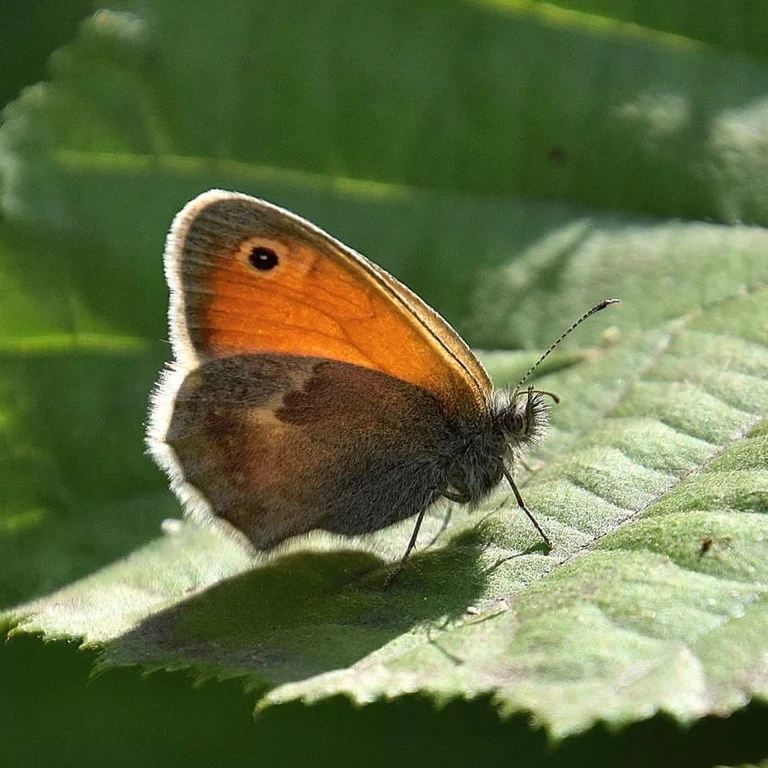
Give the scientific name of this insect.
Coenonympha pamphilus
